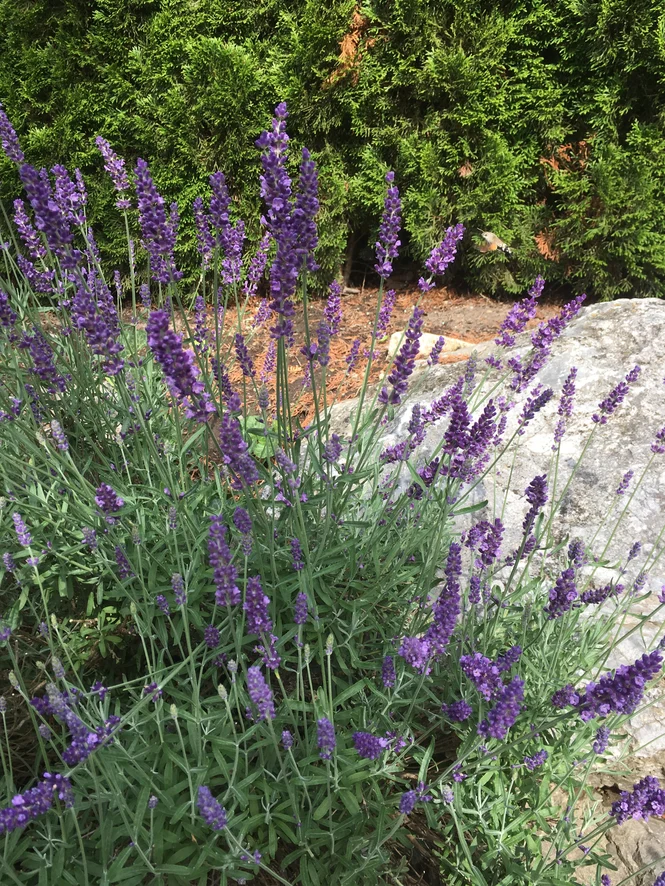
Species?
Macroglossum stellatarum
